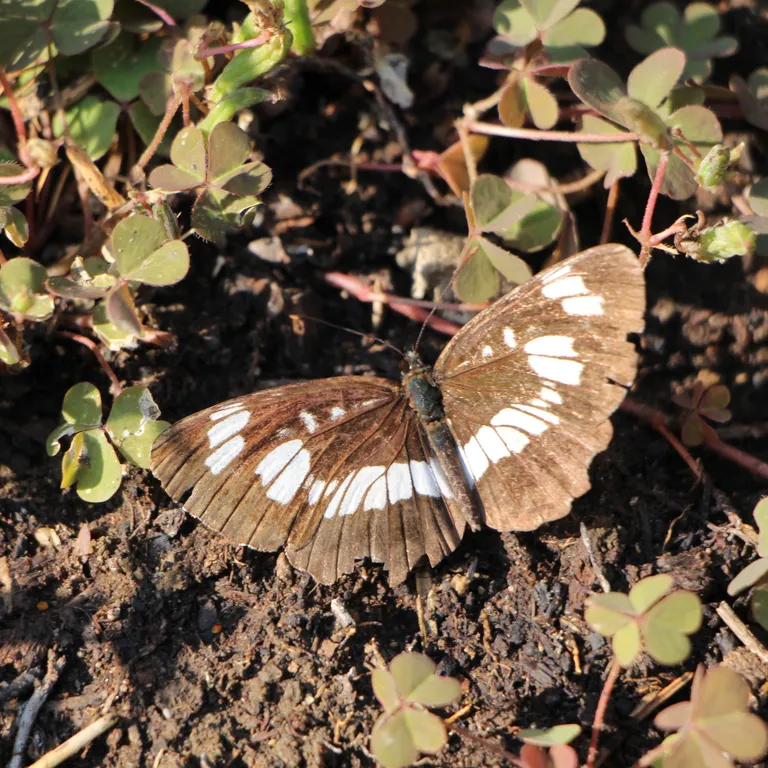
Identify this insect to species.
Neptis rivularis
